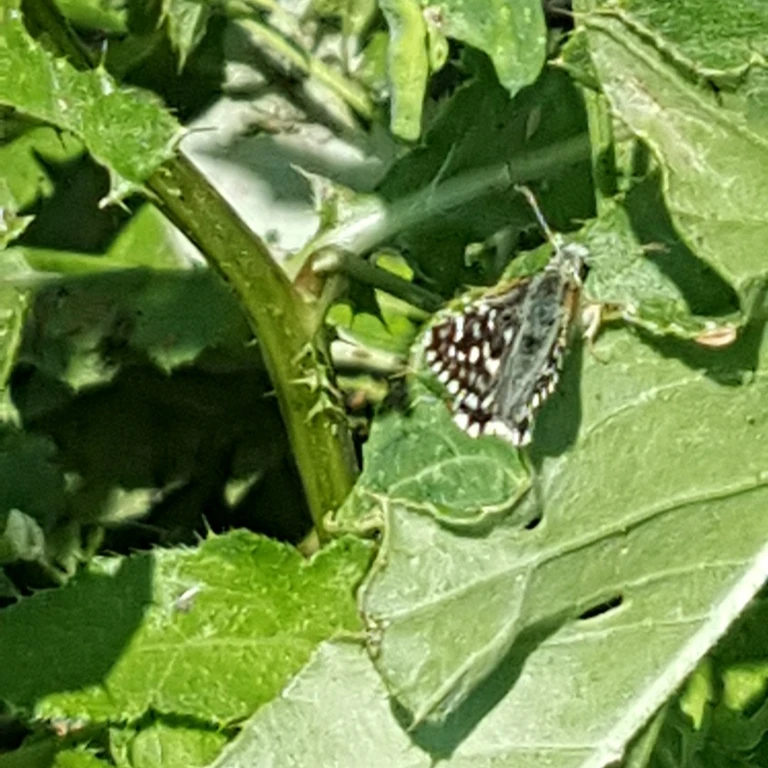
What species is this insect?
Pyrgus malvae
